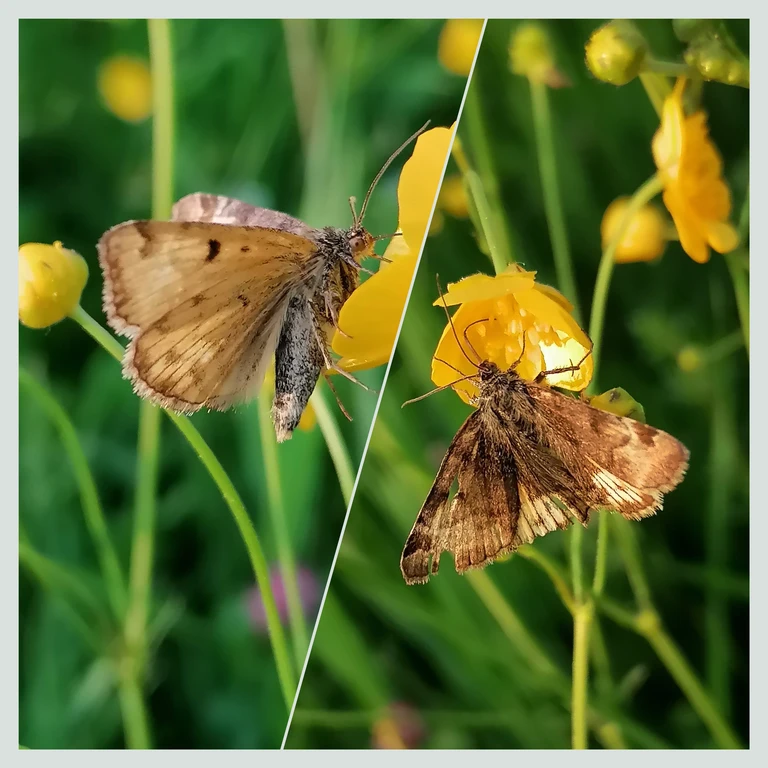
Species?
Euclidia glyphica
